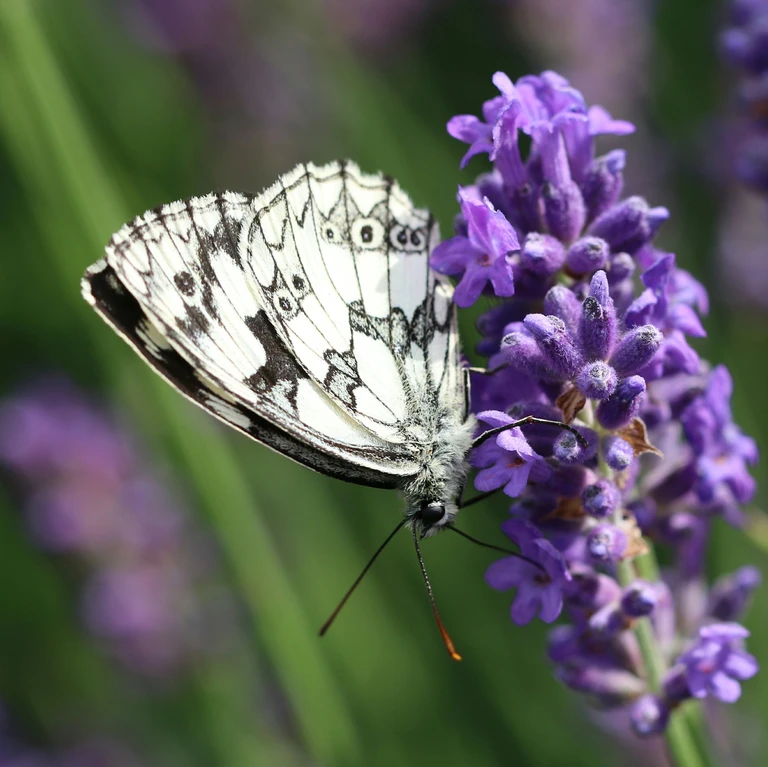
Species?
Melanargia galathea
